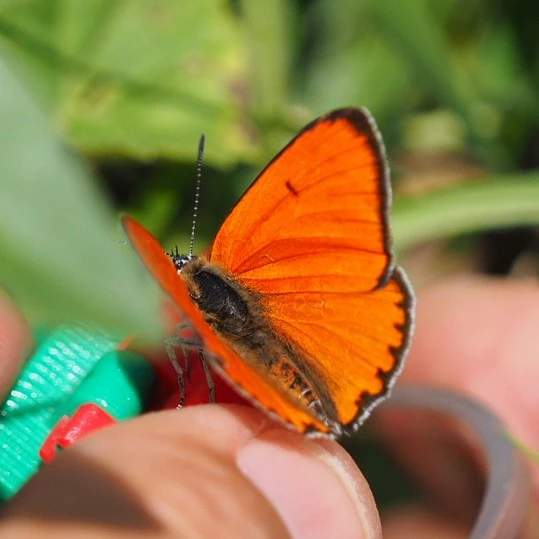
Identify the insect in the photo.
Lycaena dispar
